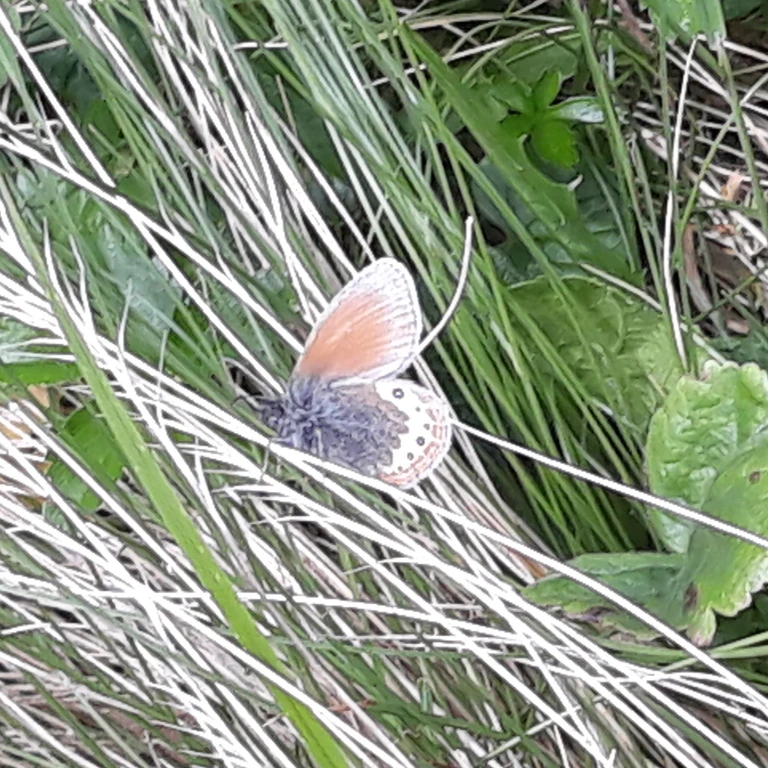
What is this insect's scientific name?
Coenonympha gardetta
